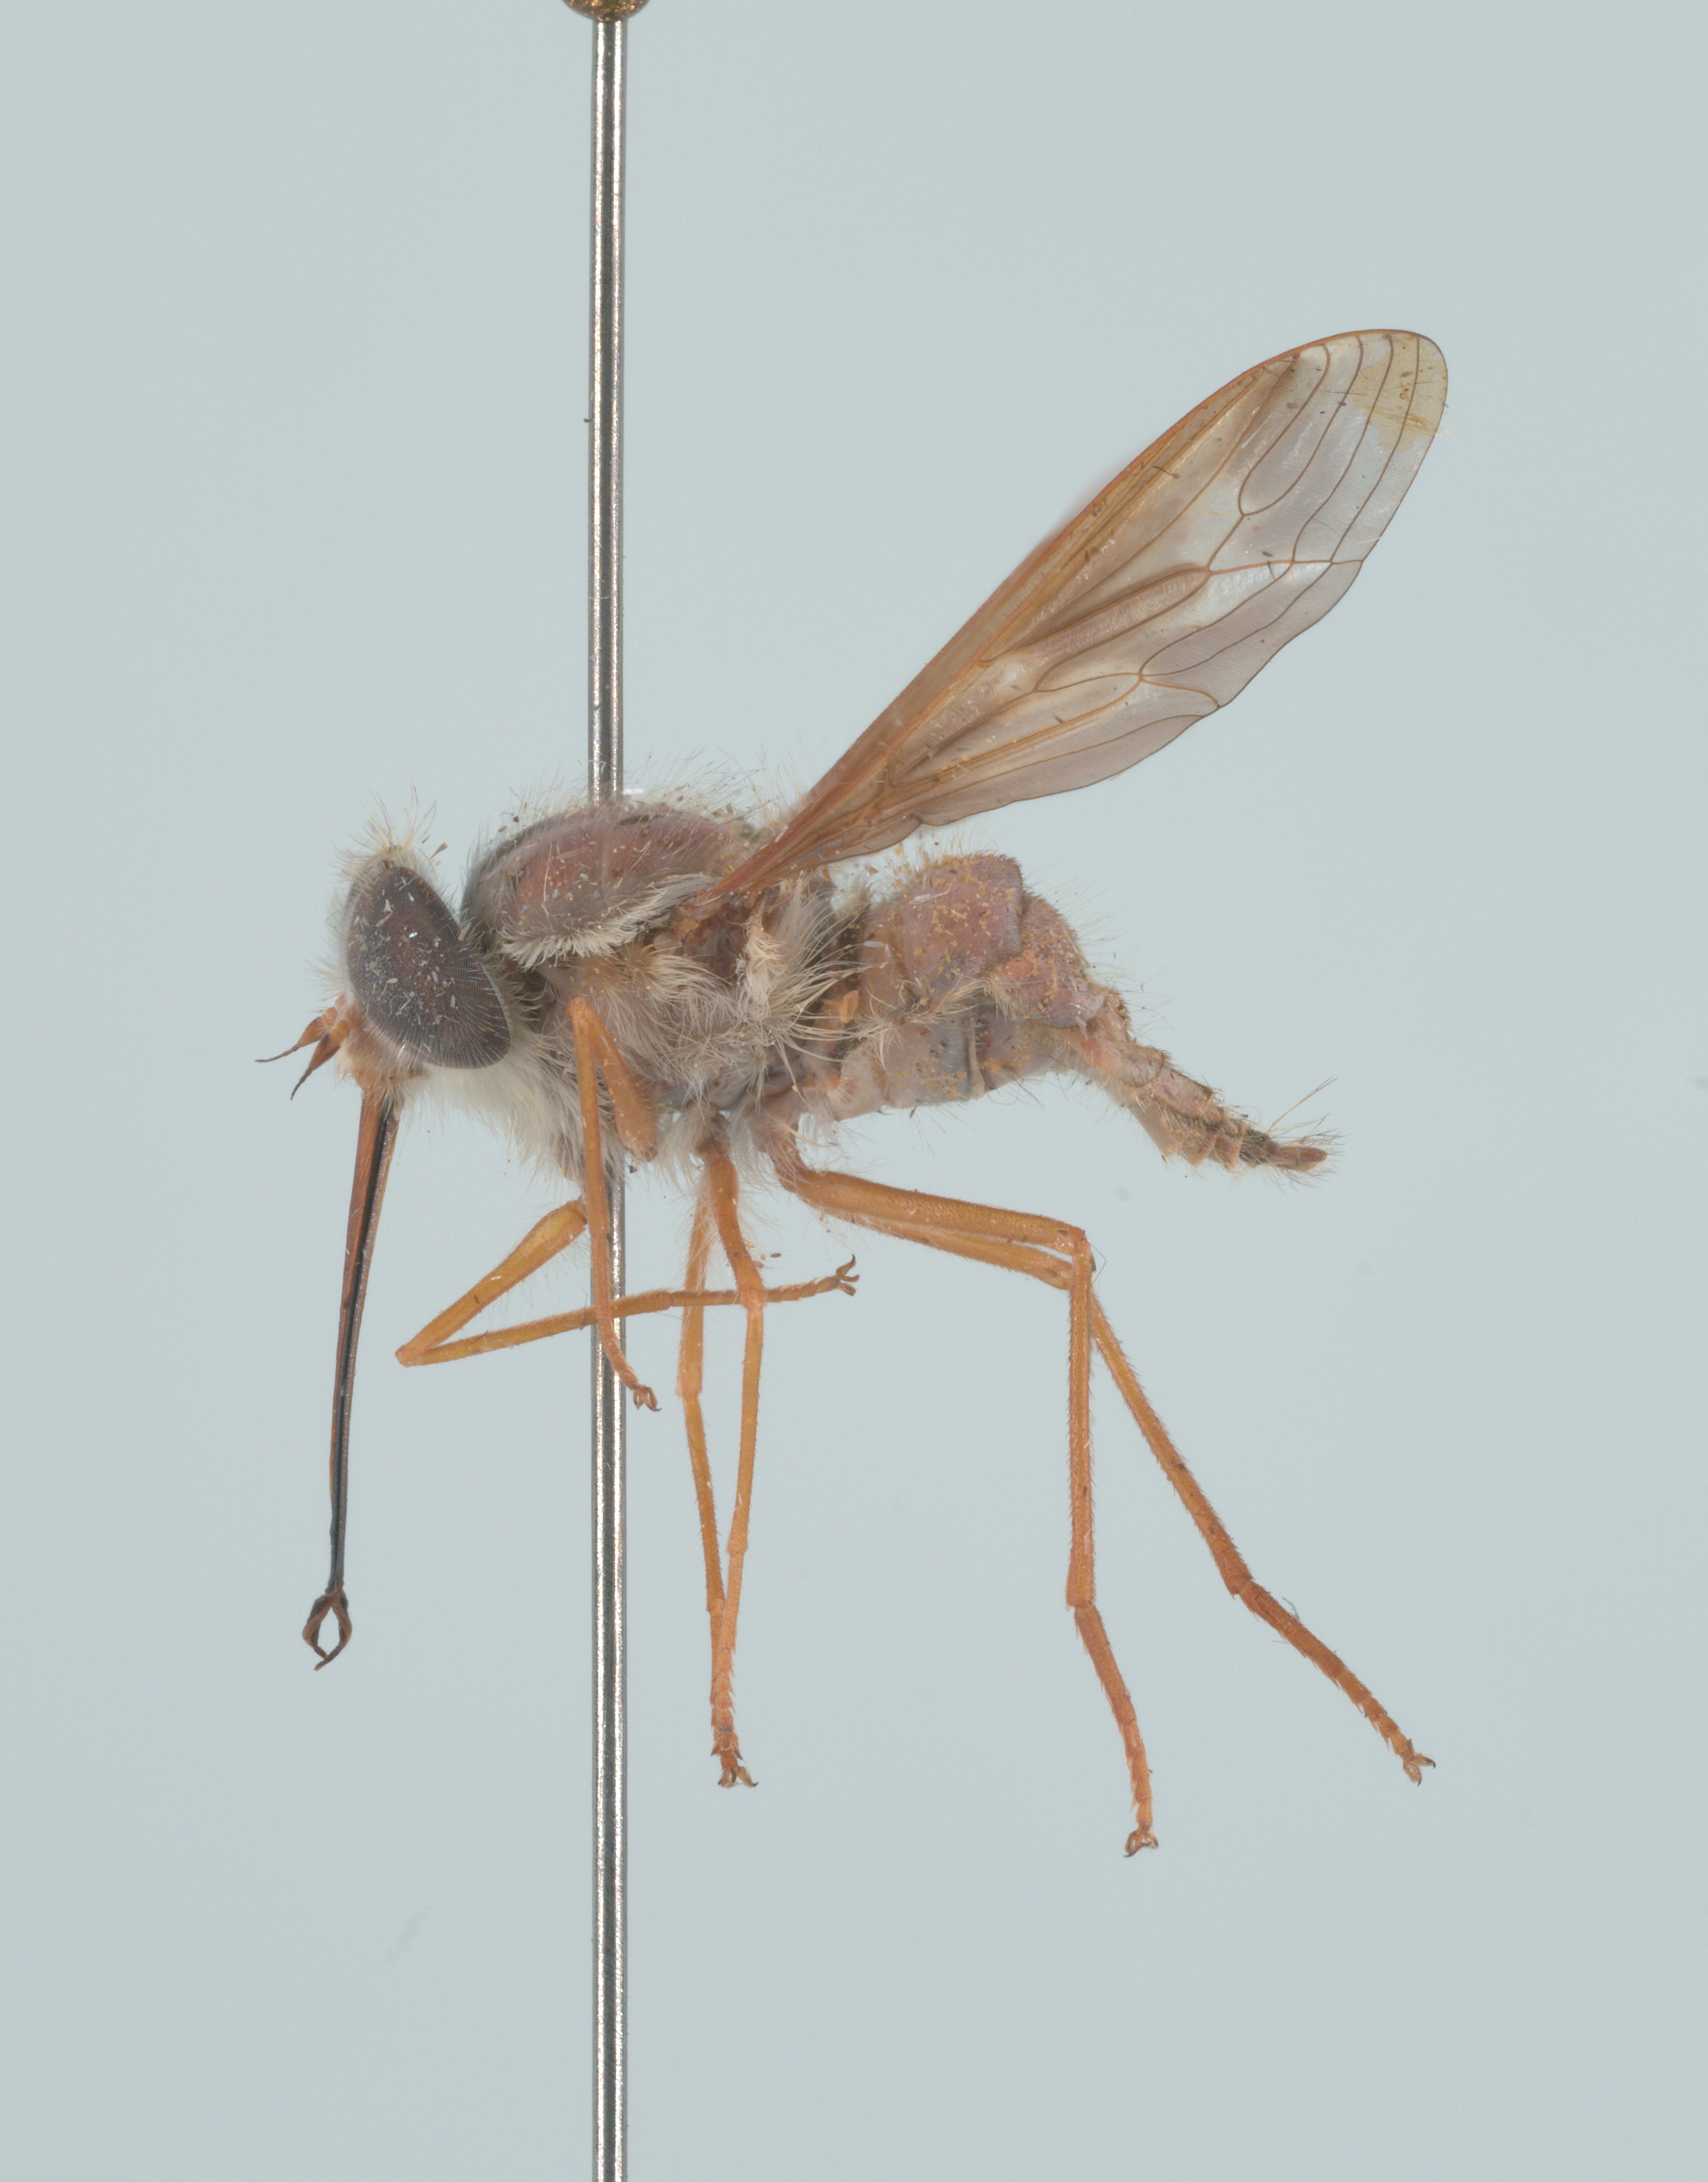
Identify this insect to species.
Hirmoneura nubipennis (also Trichophthalma nubipennis)
